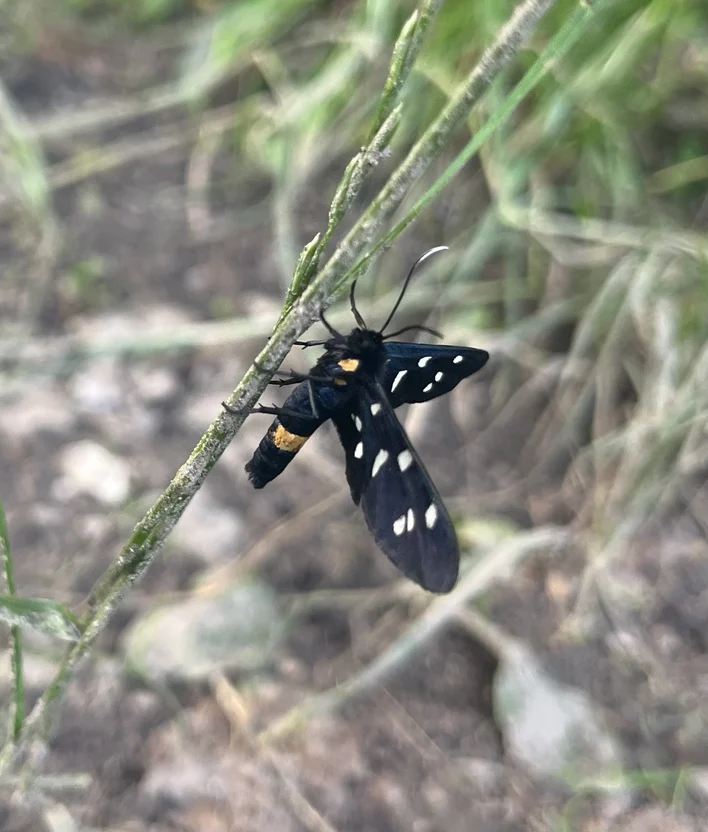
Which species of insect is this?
Amata phegea
